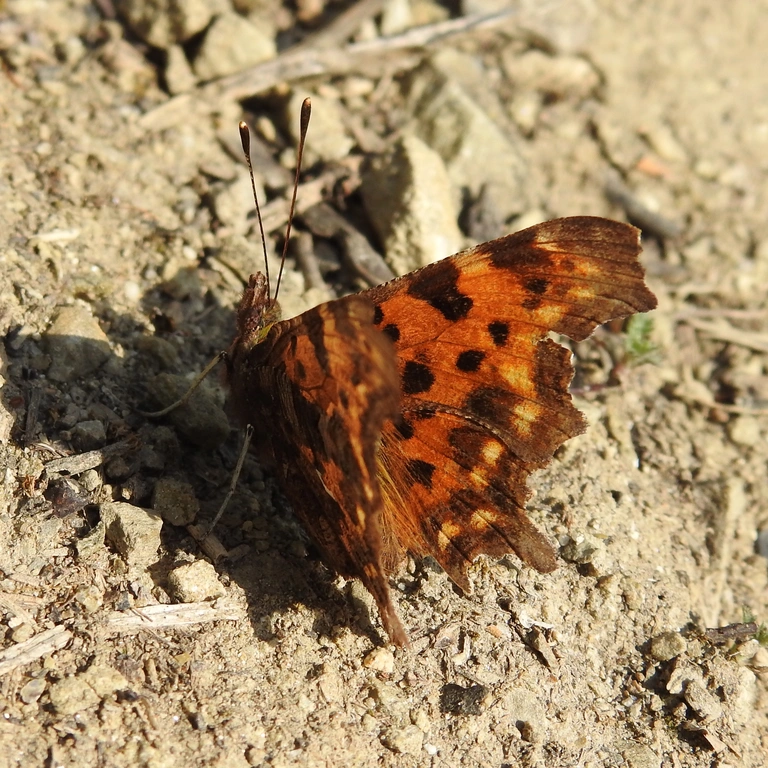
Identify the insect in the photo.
Polygonia c-album
